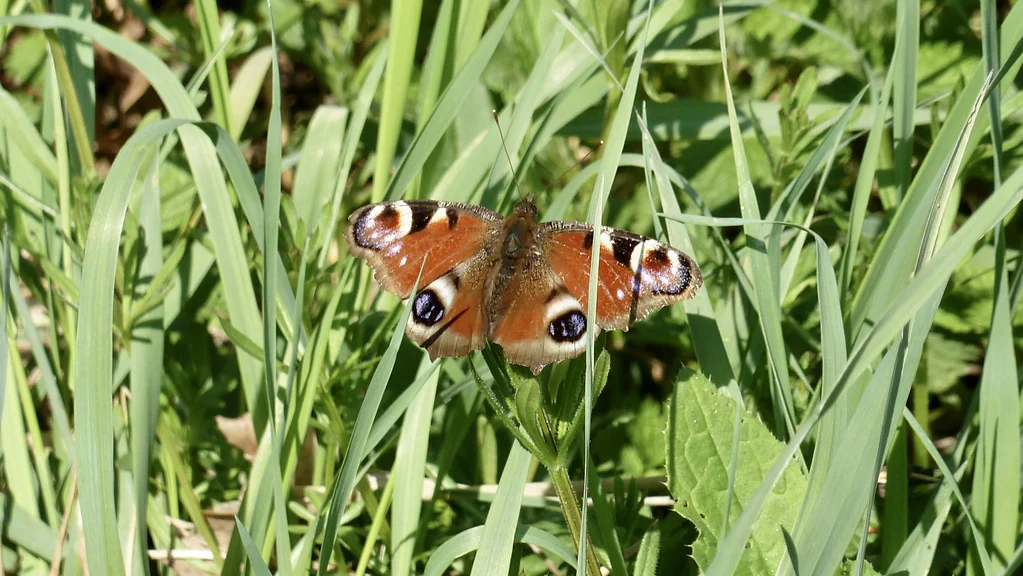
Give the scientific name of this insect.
Aglais io
